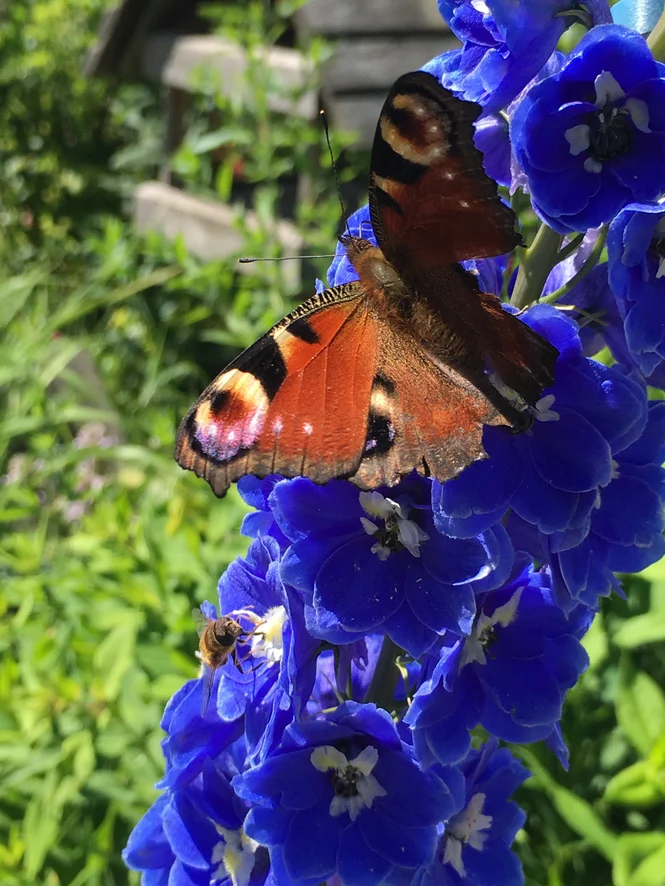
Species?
Aglais io
